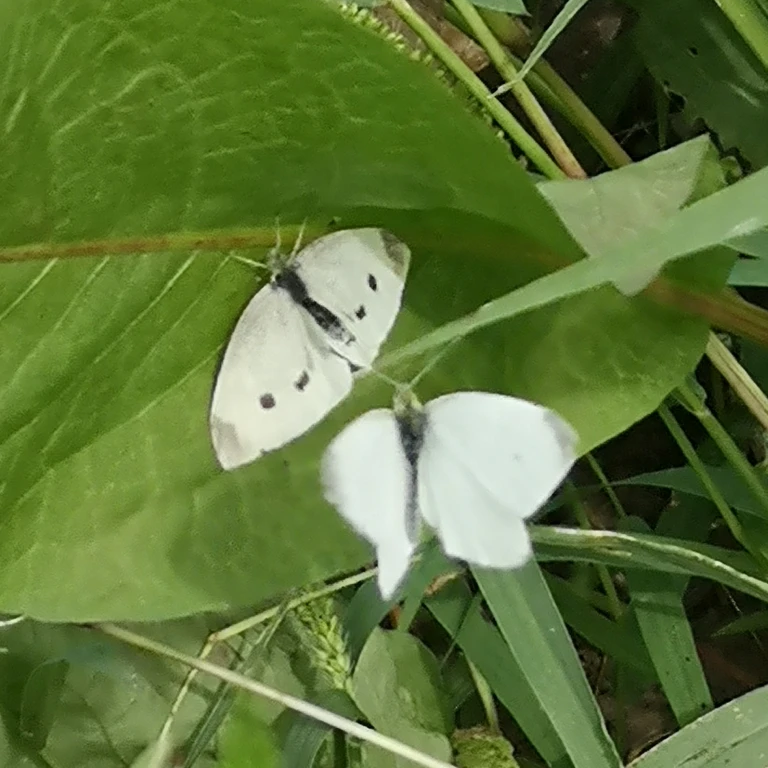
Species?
Pieris rapae
